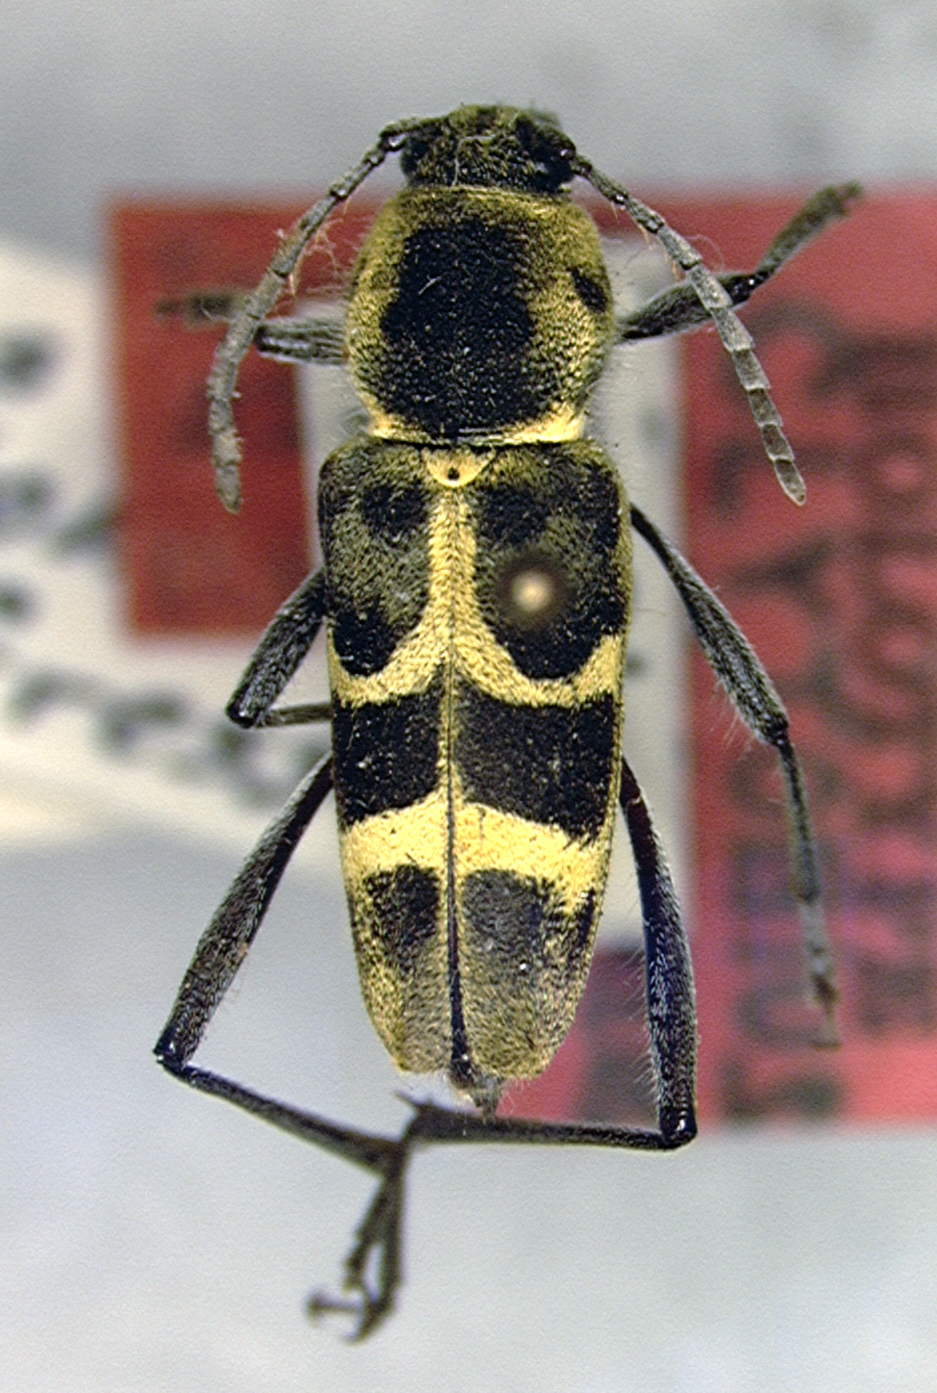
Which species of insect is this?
Clytobius nigrosulphureus (also Xylotrechus nigrosulphureus)
